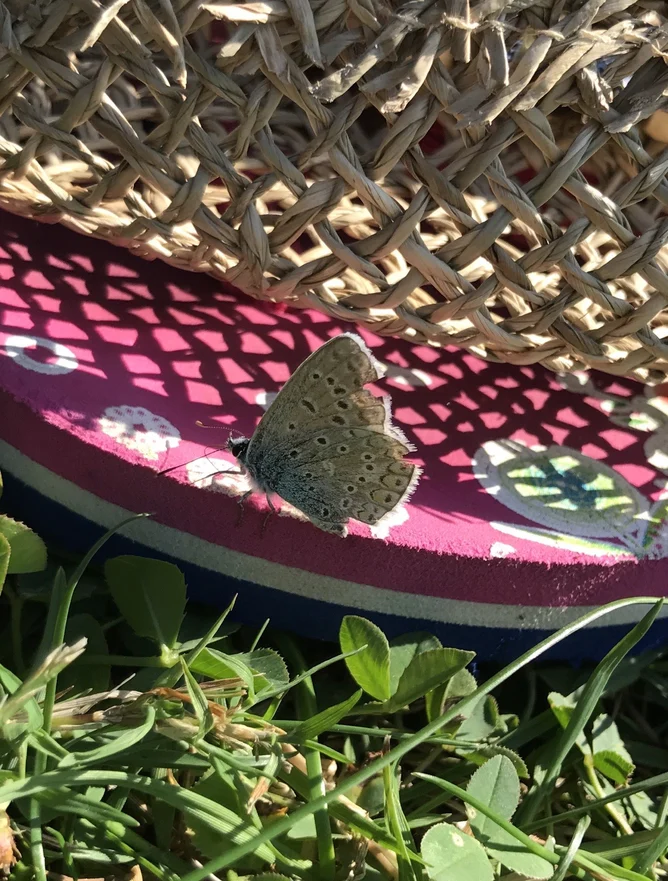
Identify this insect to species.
Polyommatus icarus
